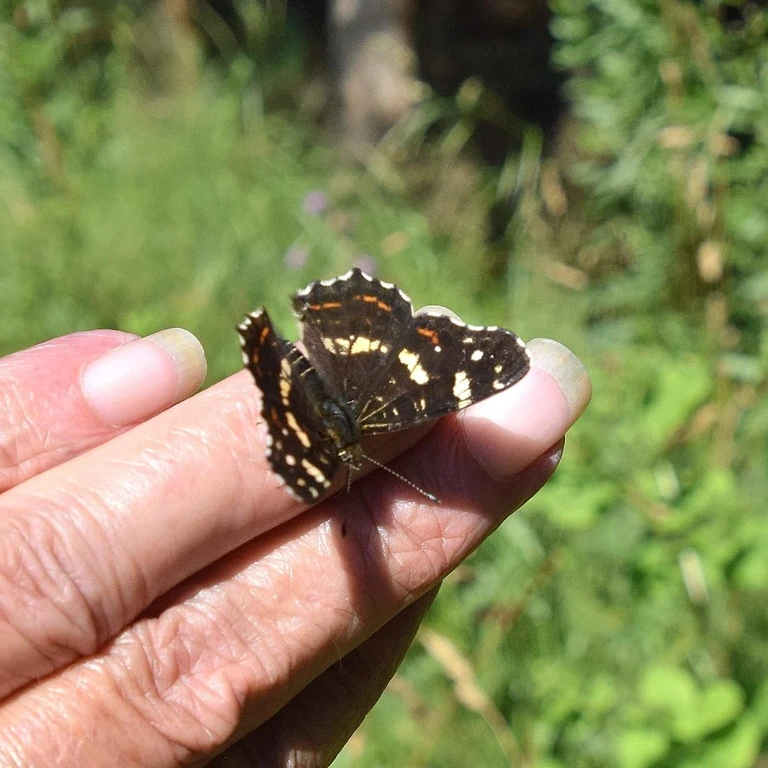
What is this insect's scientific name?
Araschnia levana
